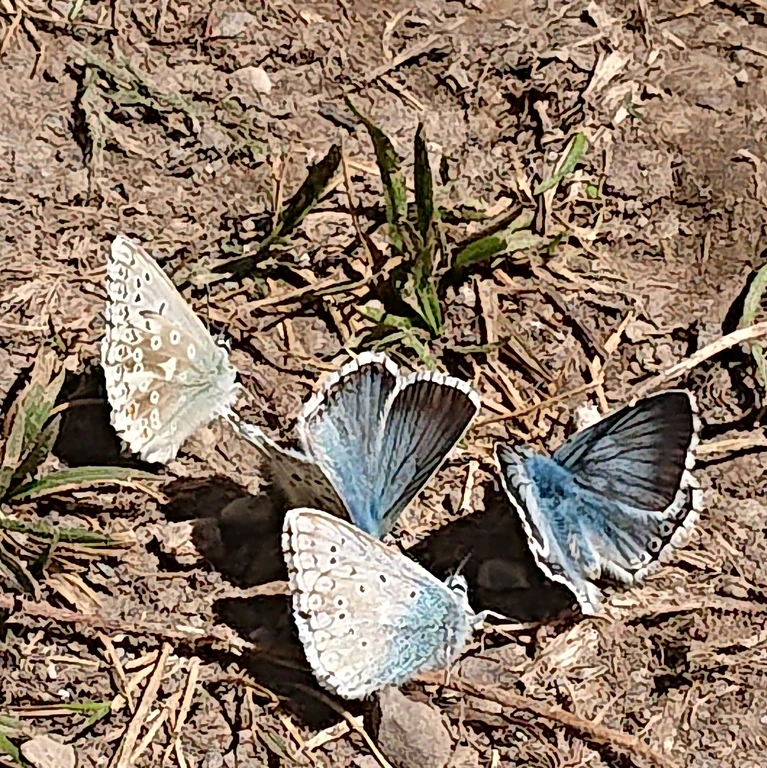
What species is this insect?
Lysandra coridon
